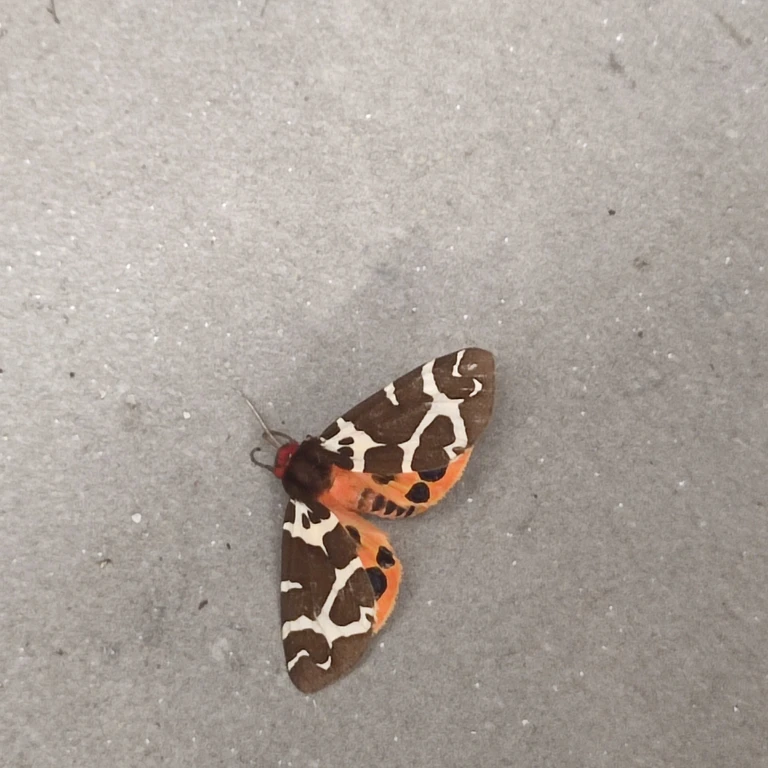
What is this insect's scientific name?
Arctia caja
